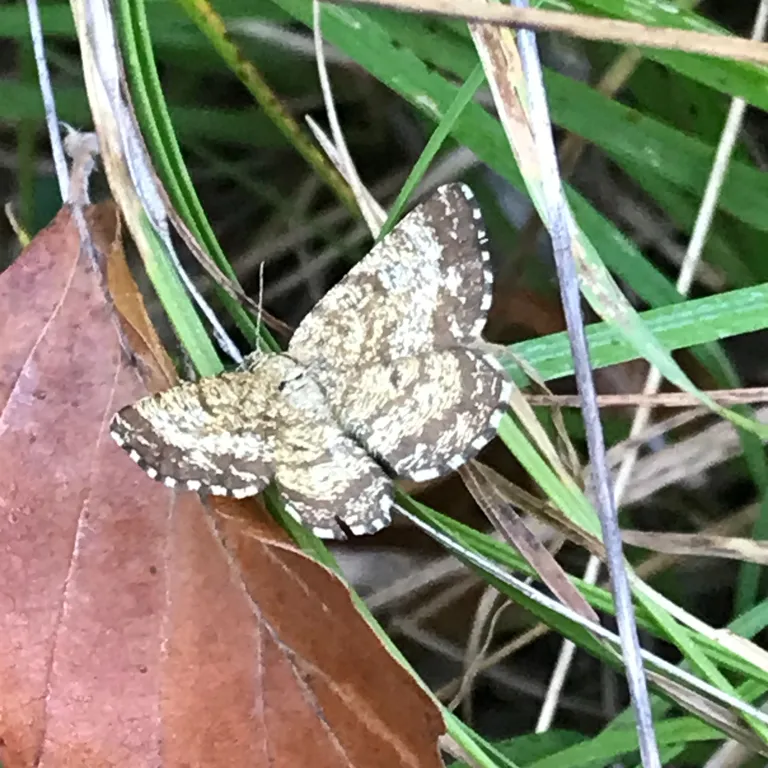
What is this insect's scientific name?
Ematurga atomaria
